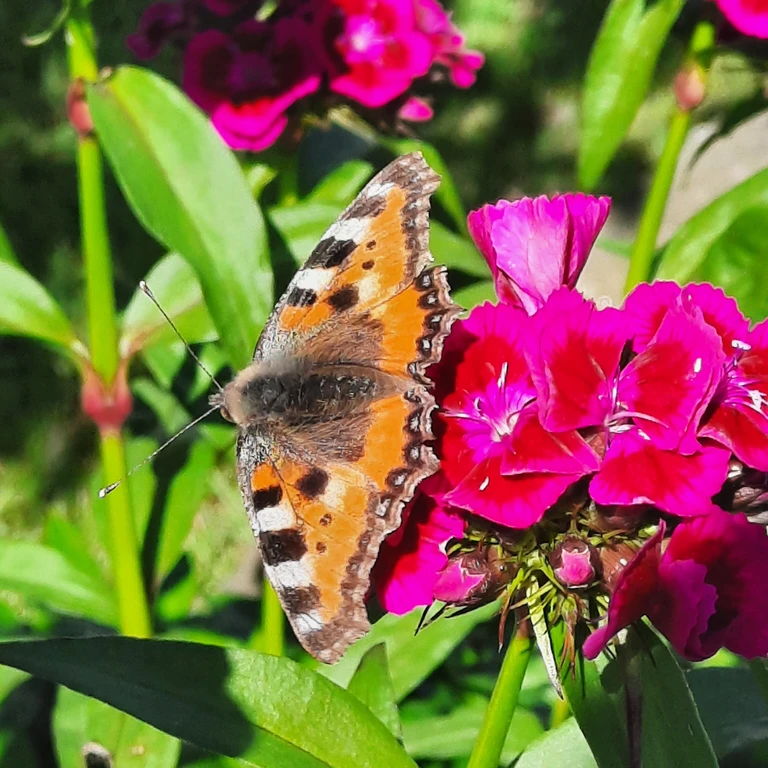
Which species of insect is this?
Aglais urticae
